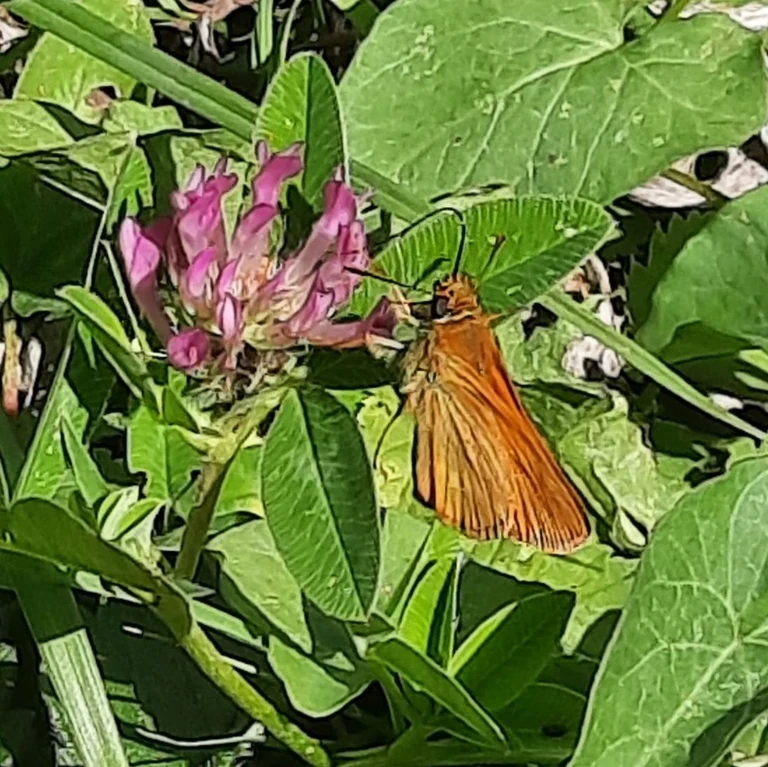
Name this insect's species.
Ochlodes sylvanus (also Ochlodes venata)
